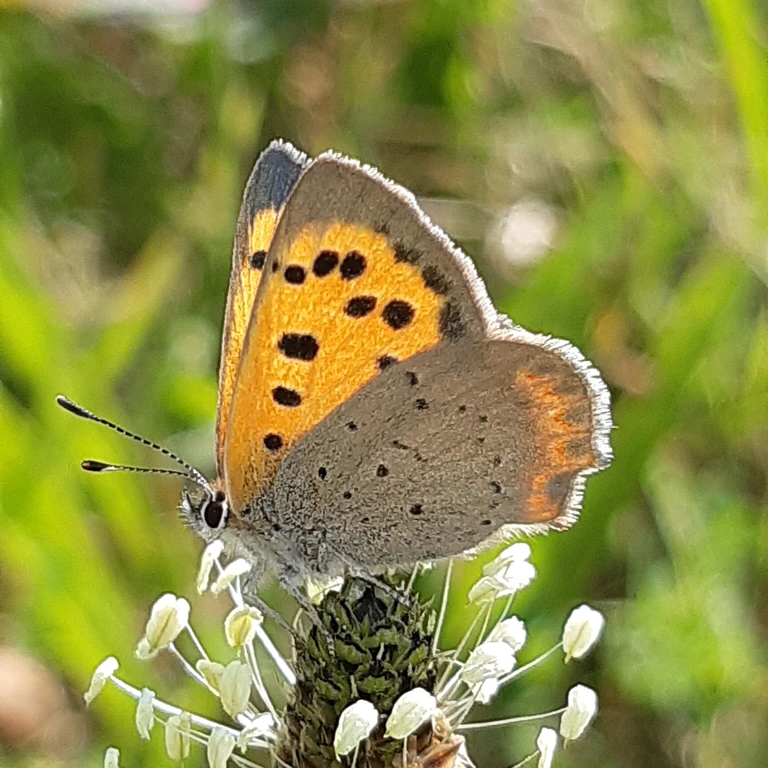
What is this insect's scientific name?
Lycaena phlaeas
